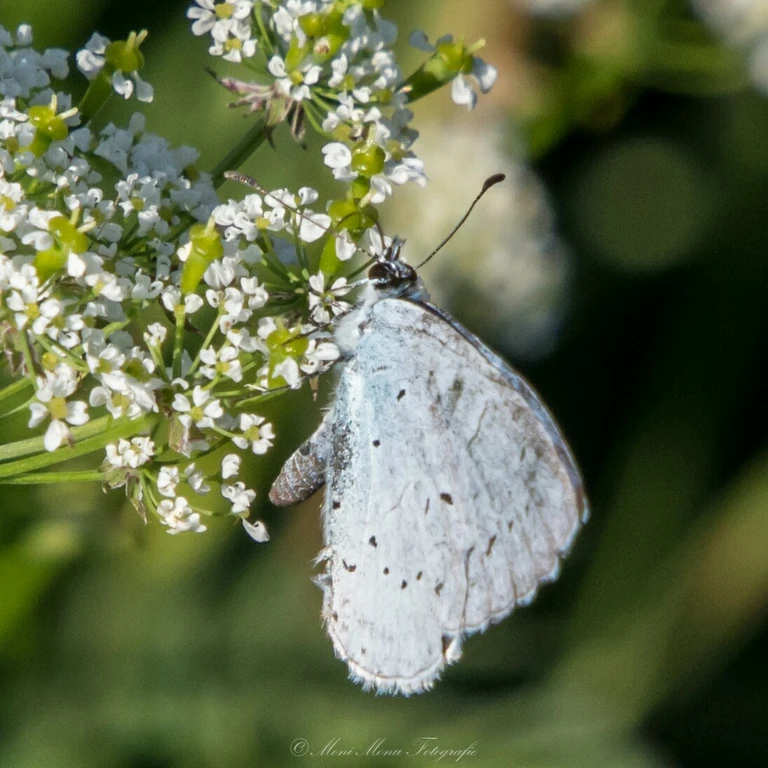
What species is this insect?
Celastrina argiolus
